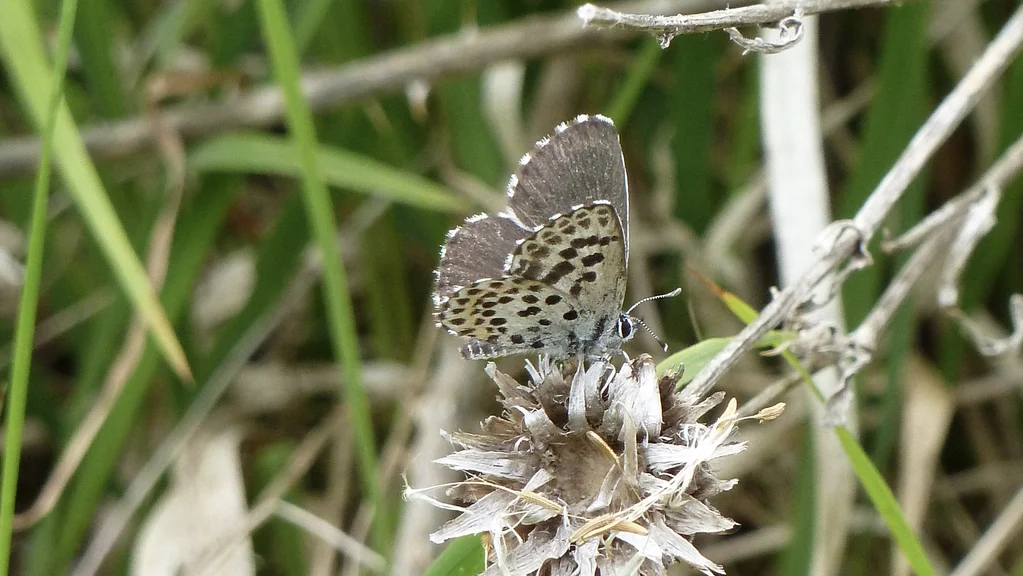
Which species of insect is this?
Scolitantides orion
